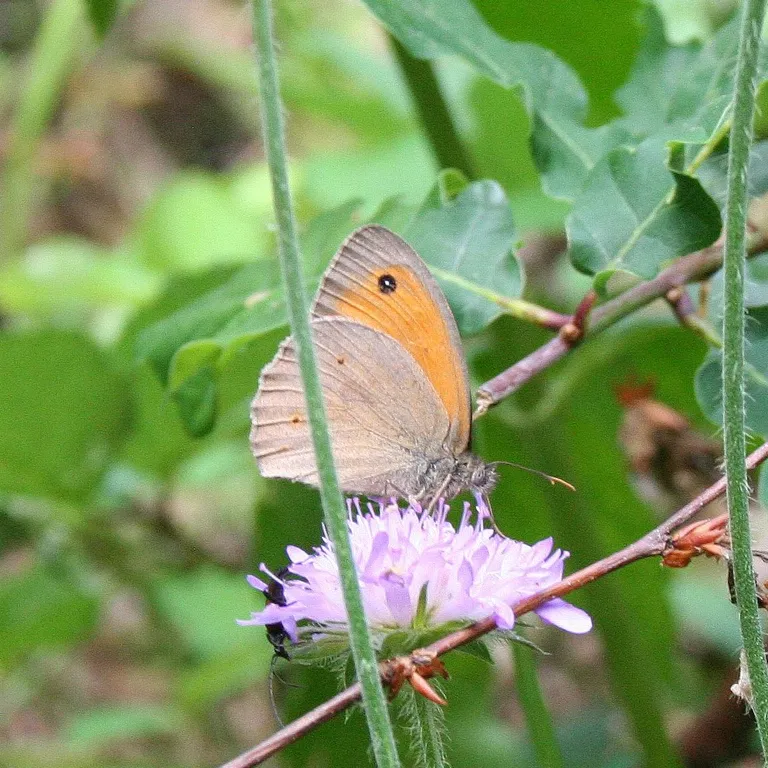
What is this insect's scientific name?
Maniola jurtina
